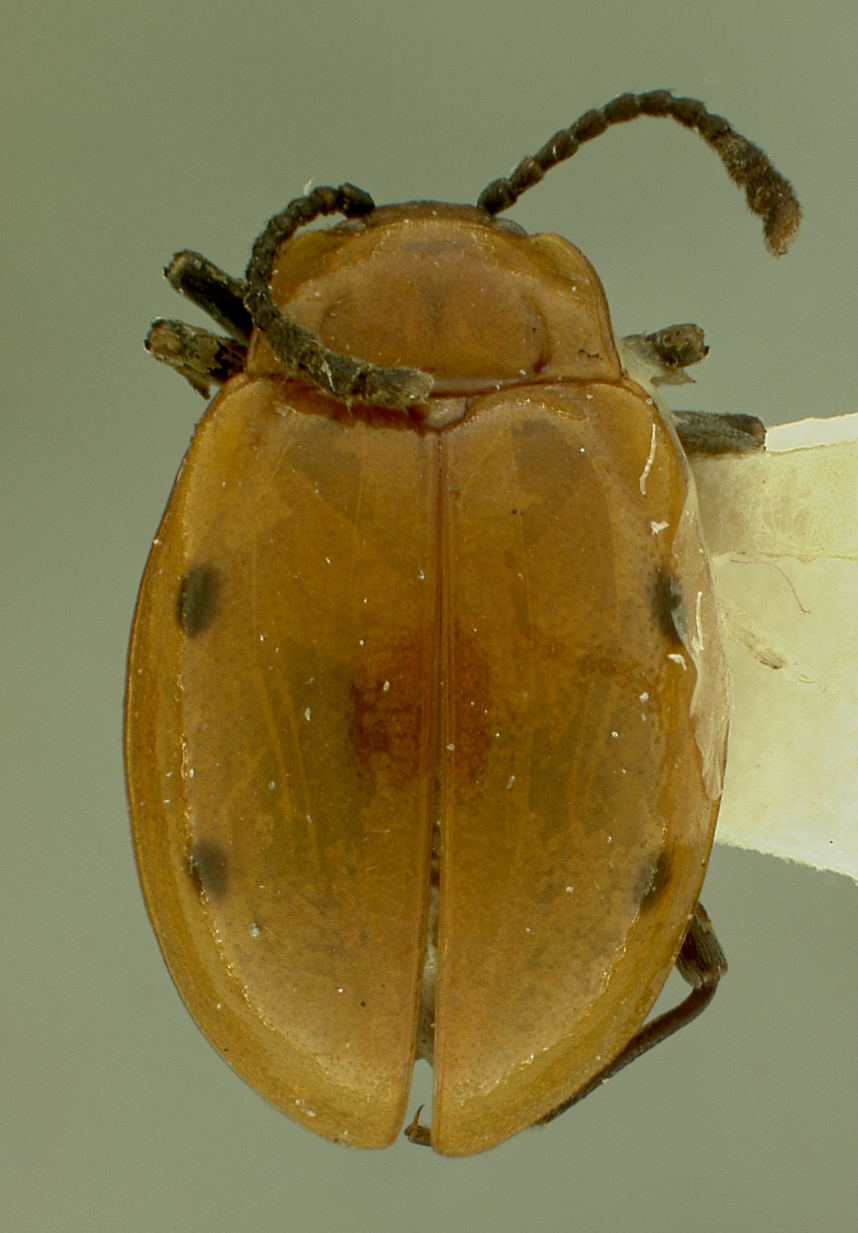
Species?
Endomychus flavus
